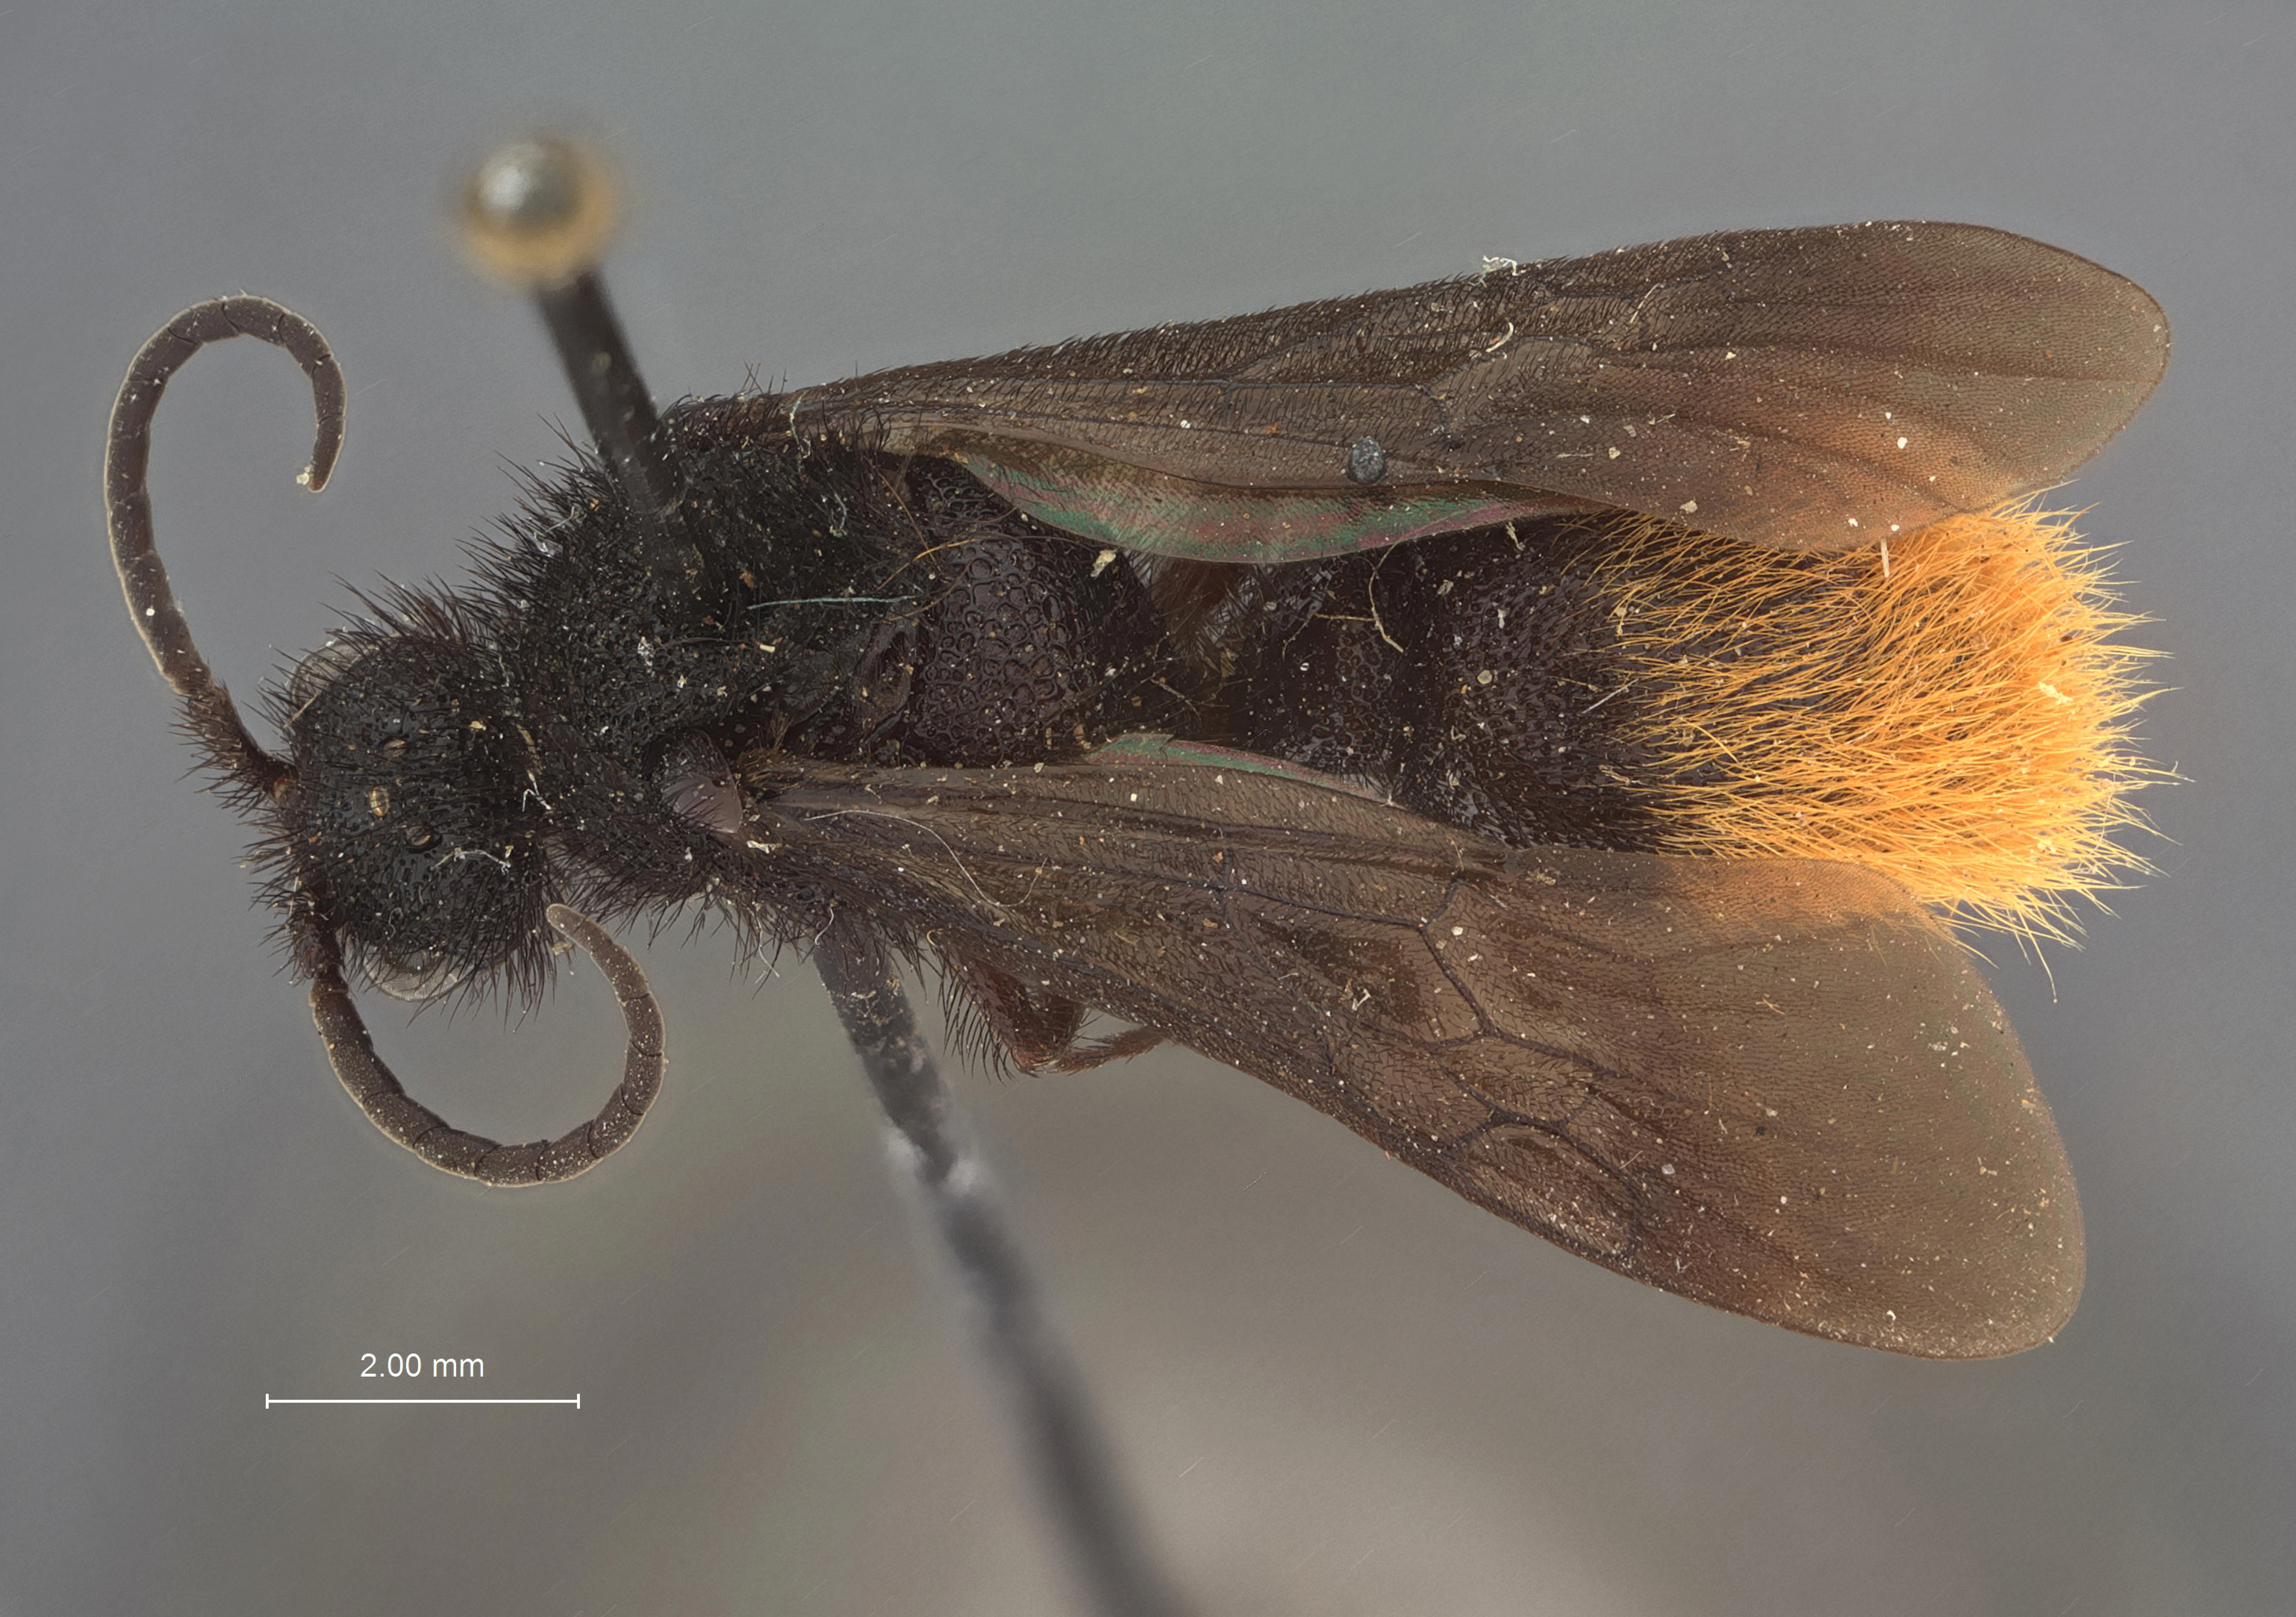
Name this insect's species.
Dasymutilla cotulla
